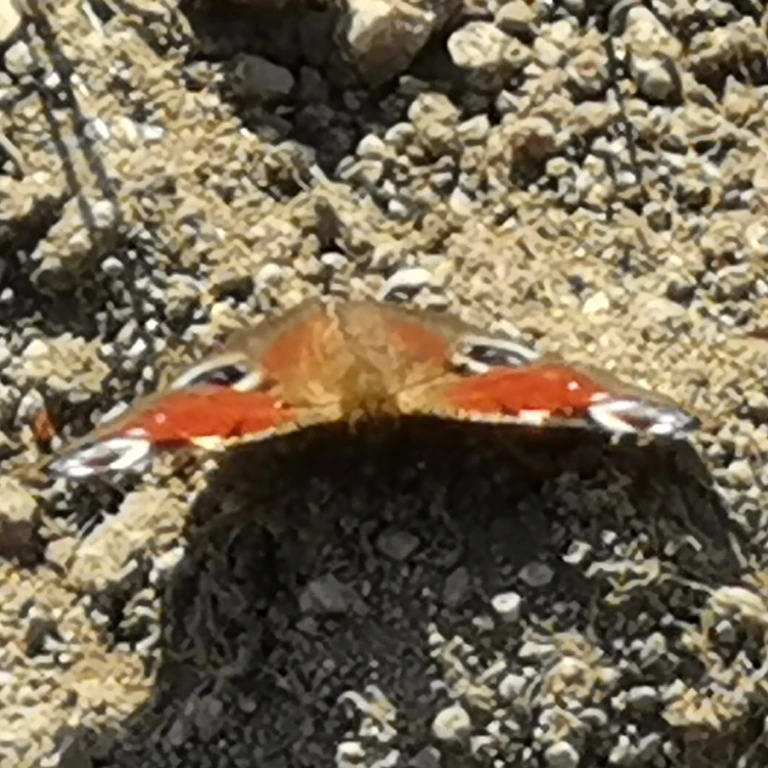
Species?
Aglais io
